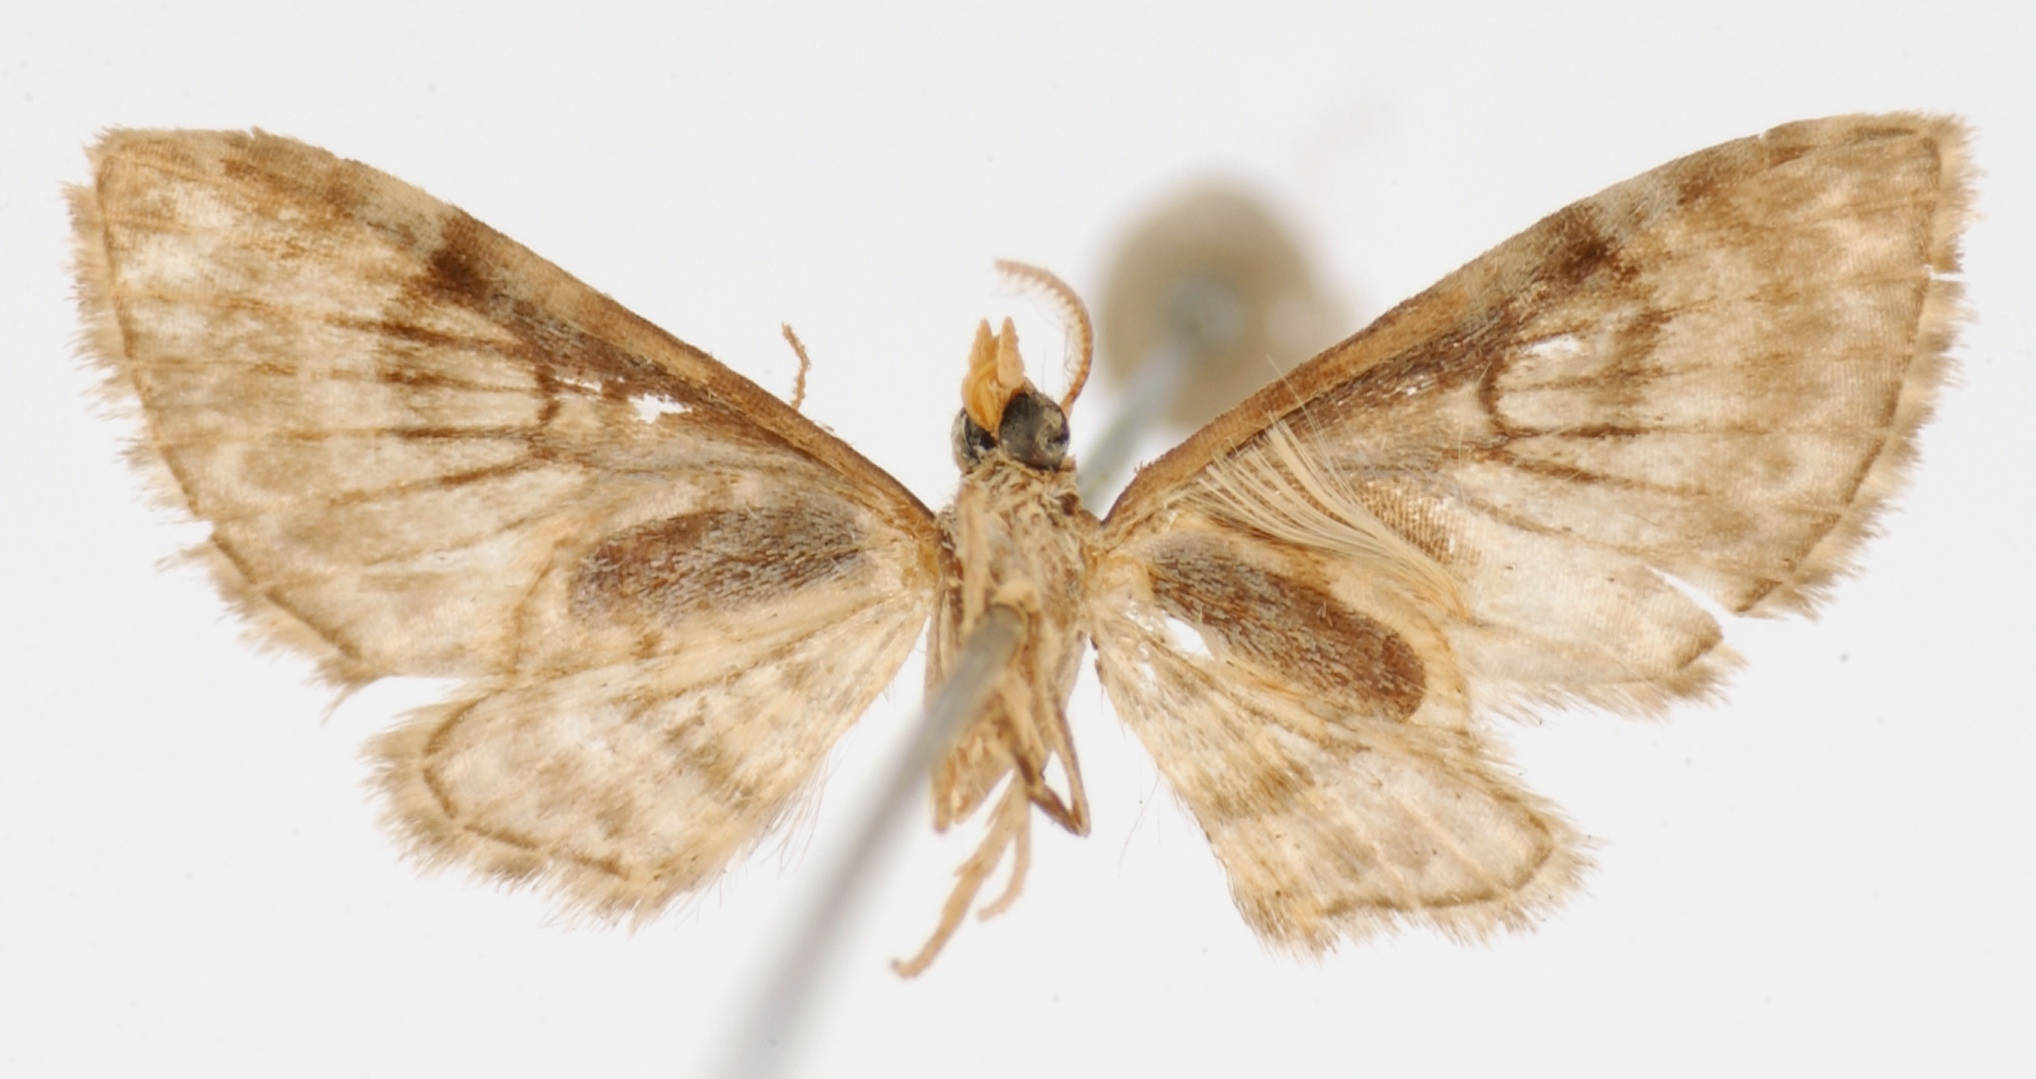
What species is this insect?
Eupithecia derogata
